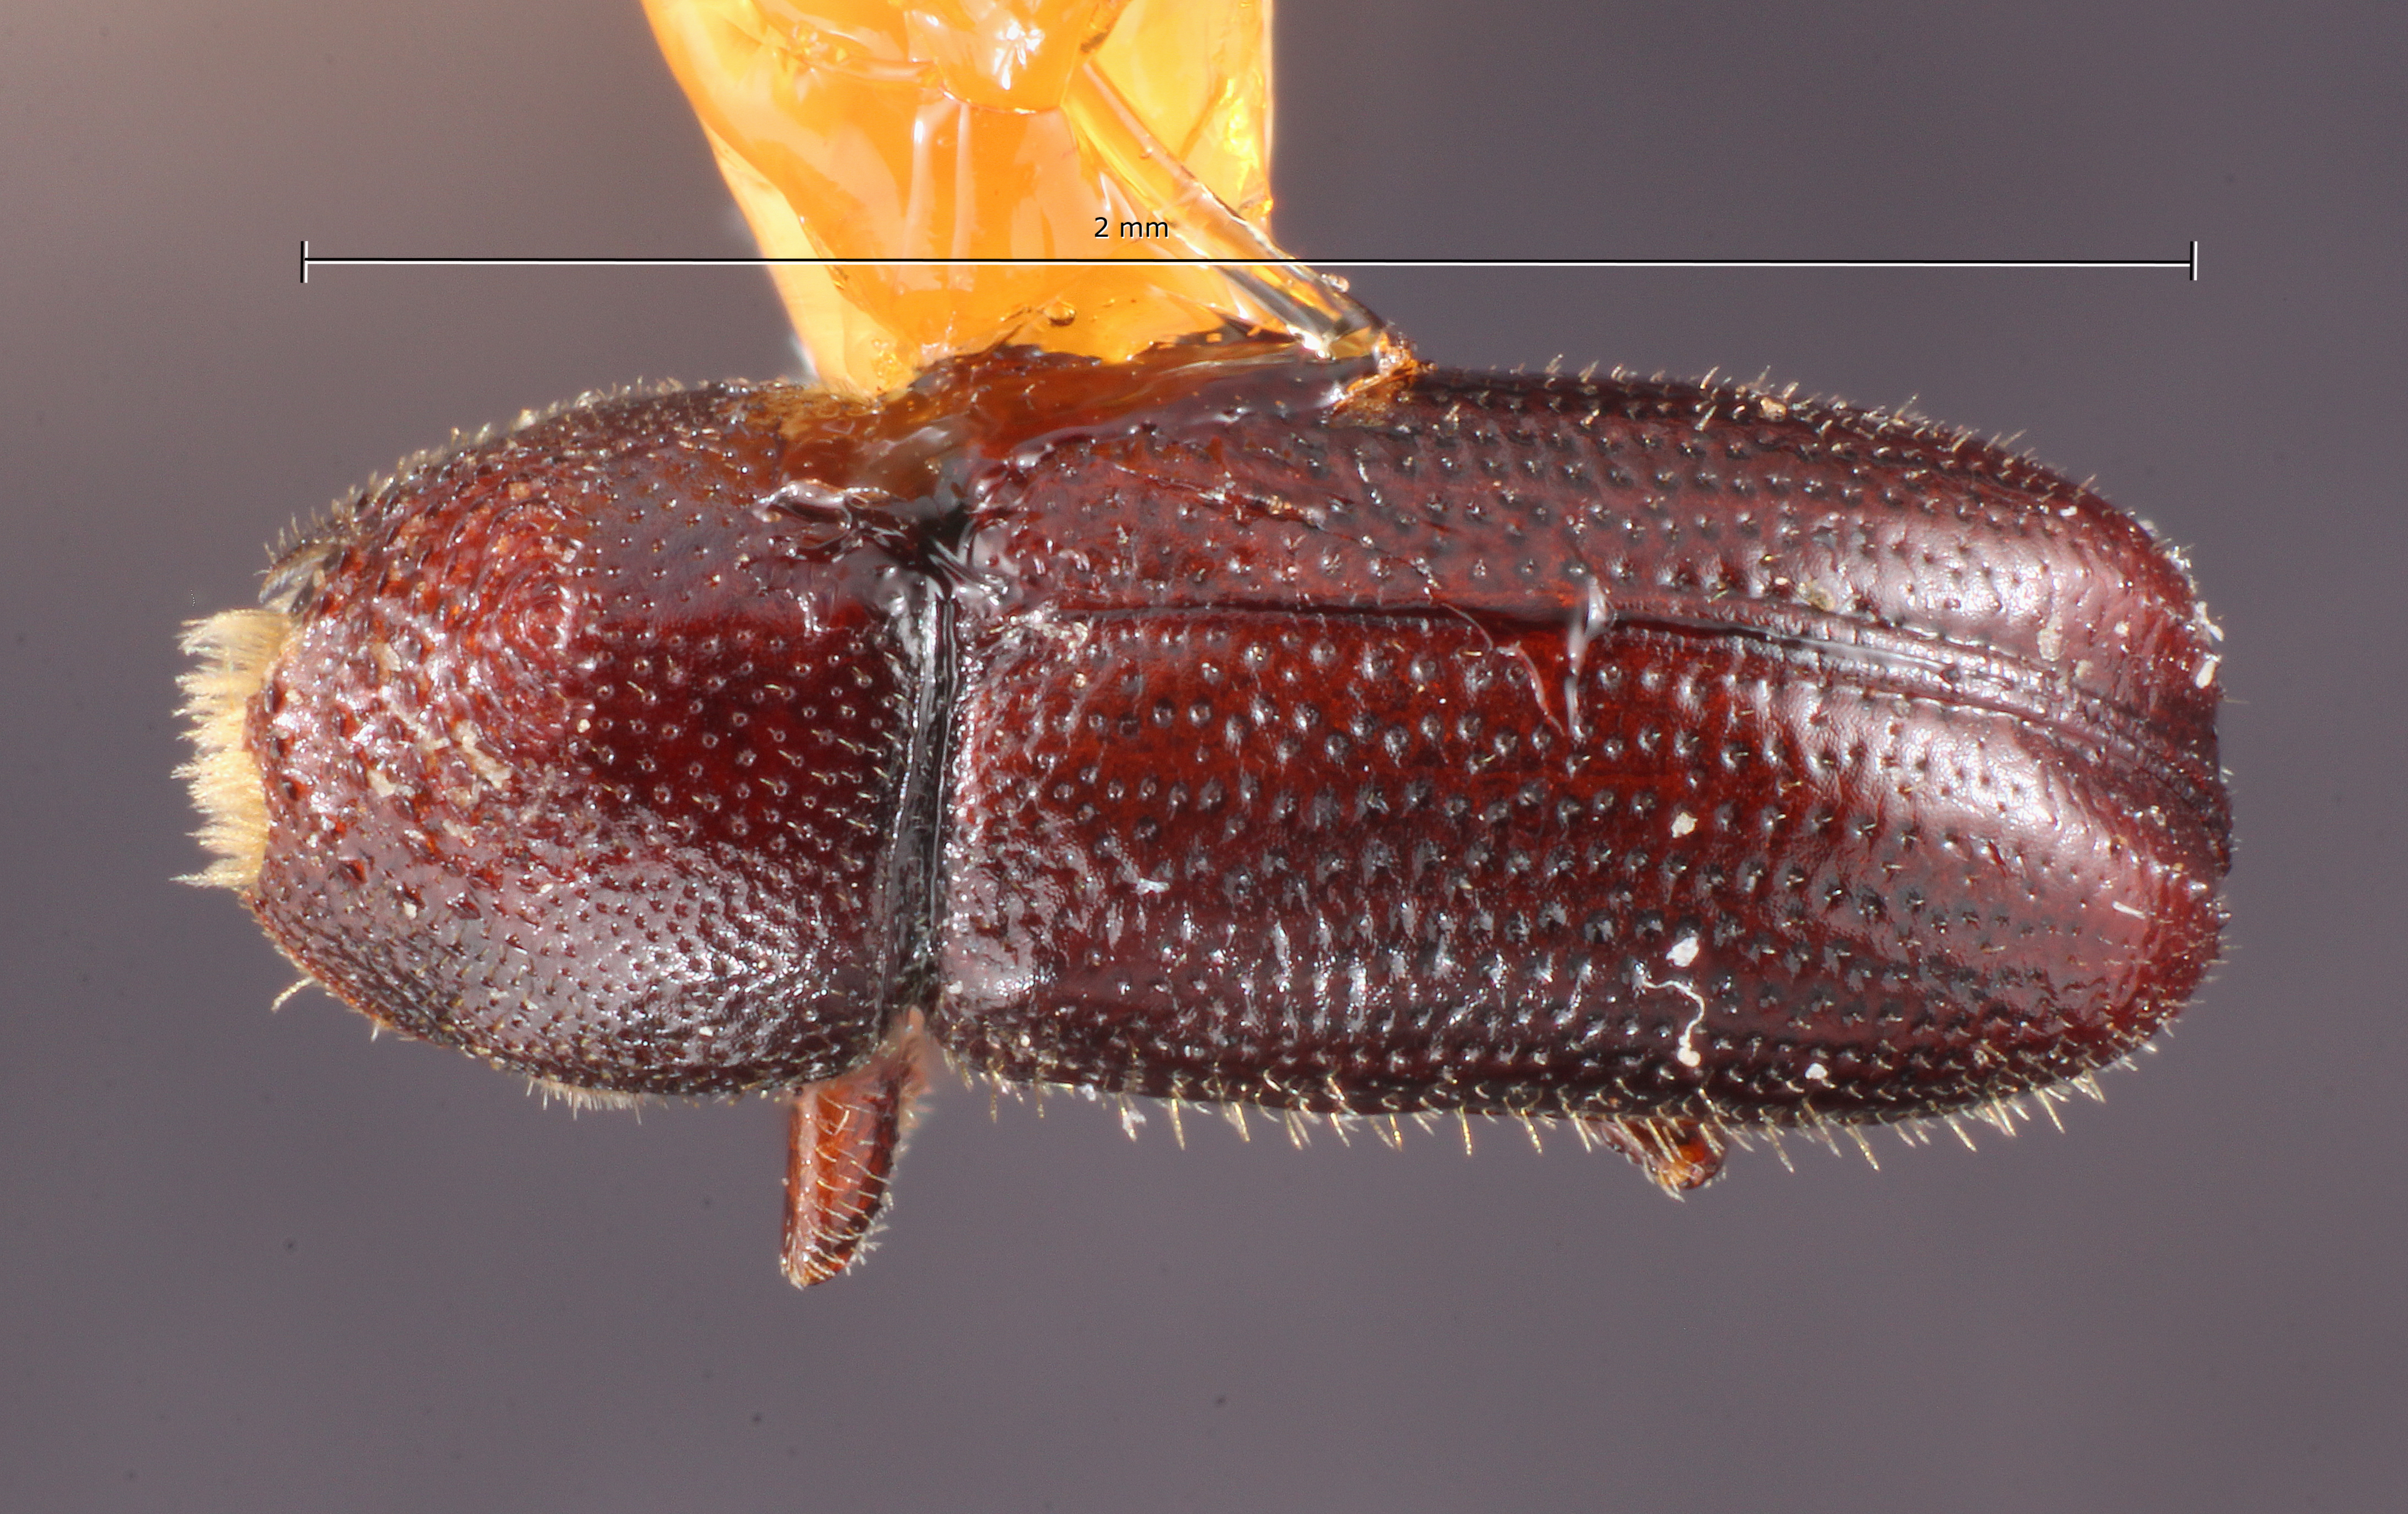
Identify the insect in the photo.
Pityophthorus artifex
